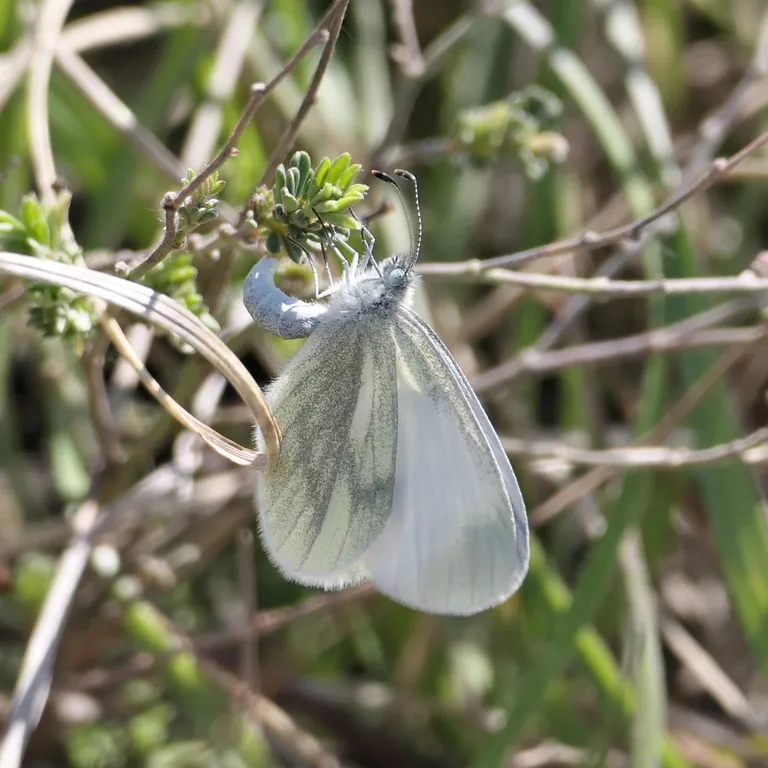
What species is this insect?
Leptidea sinapis/juvernica
